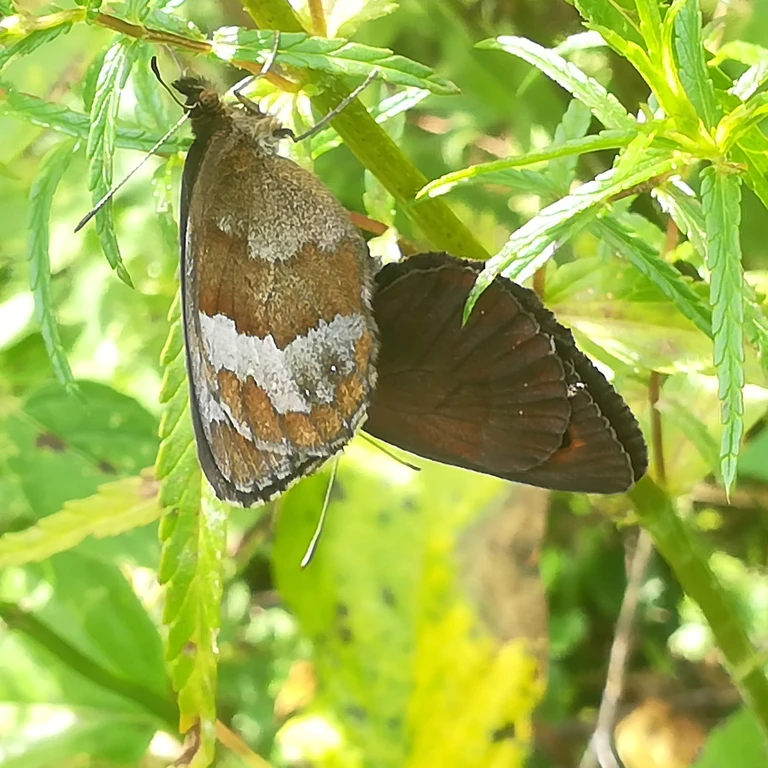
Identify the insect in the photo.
Erebia aethiops
